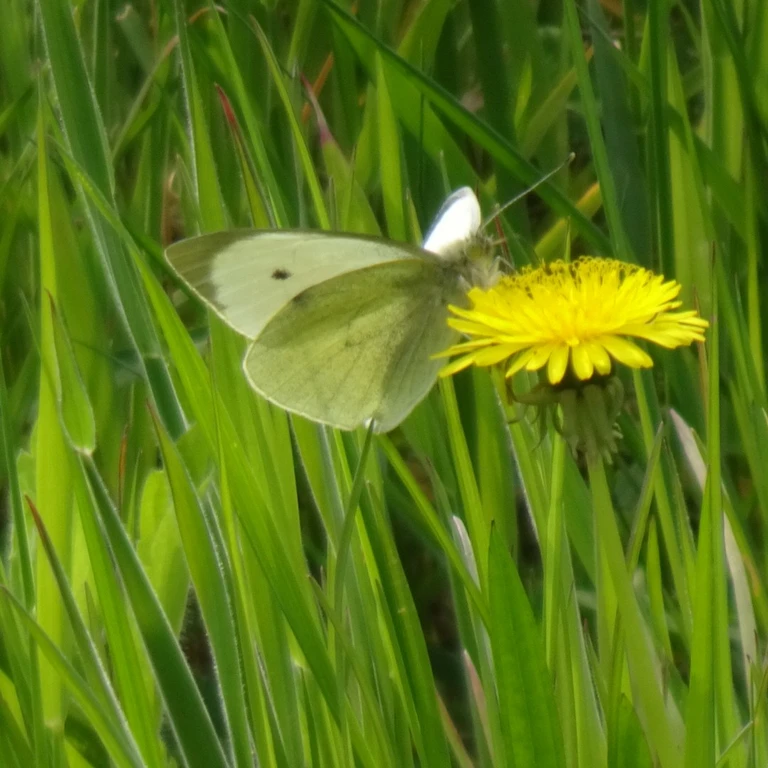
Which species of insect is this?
Pieris brassicae
